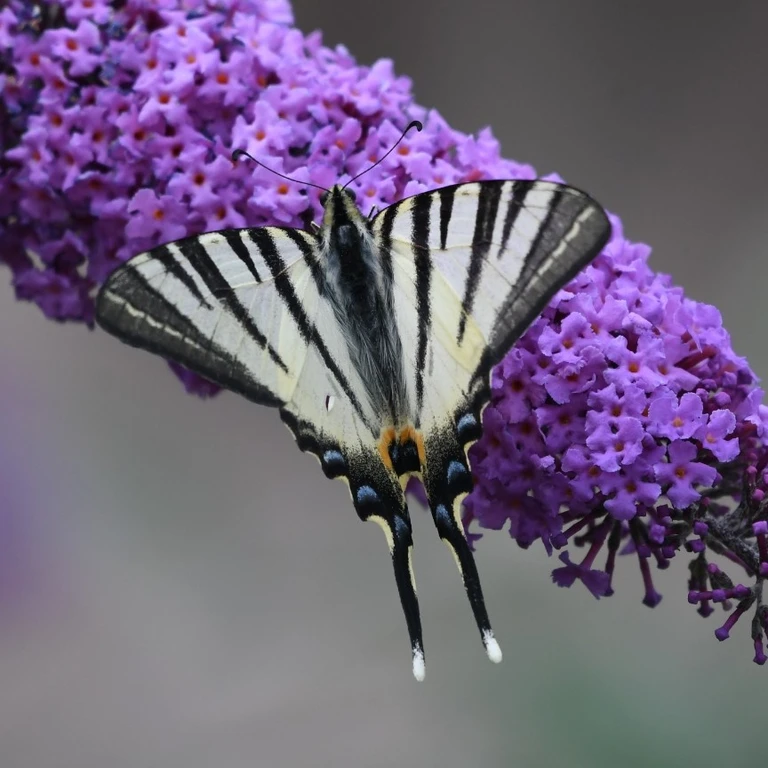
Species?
Iphiclides podalirius
